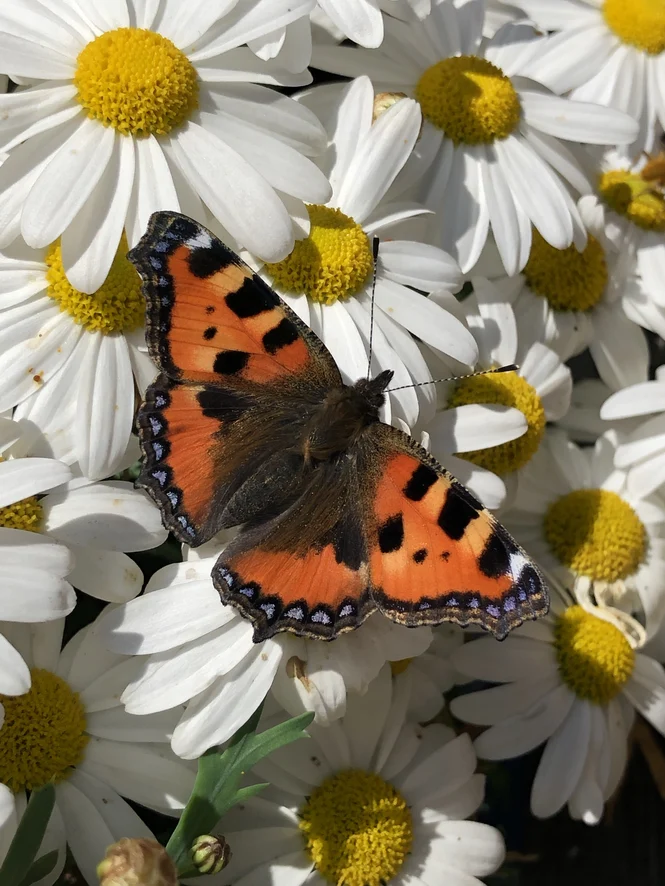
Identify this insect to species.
Aglais urticae
